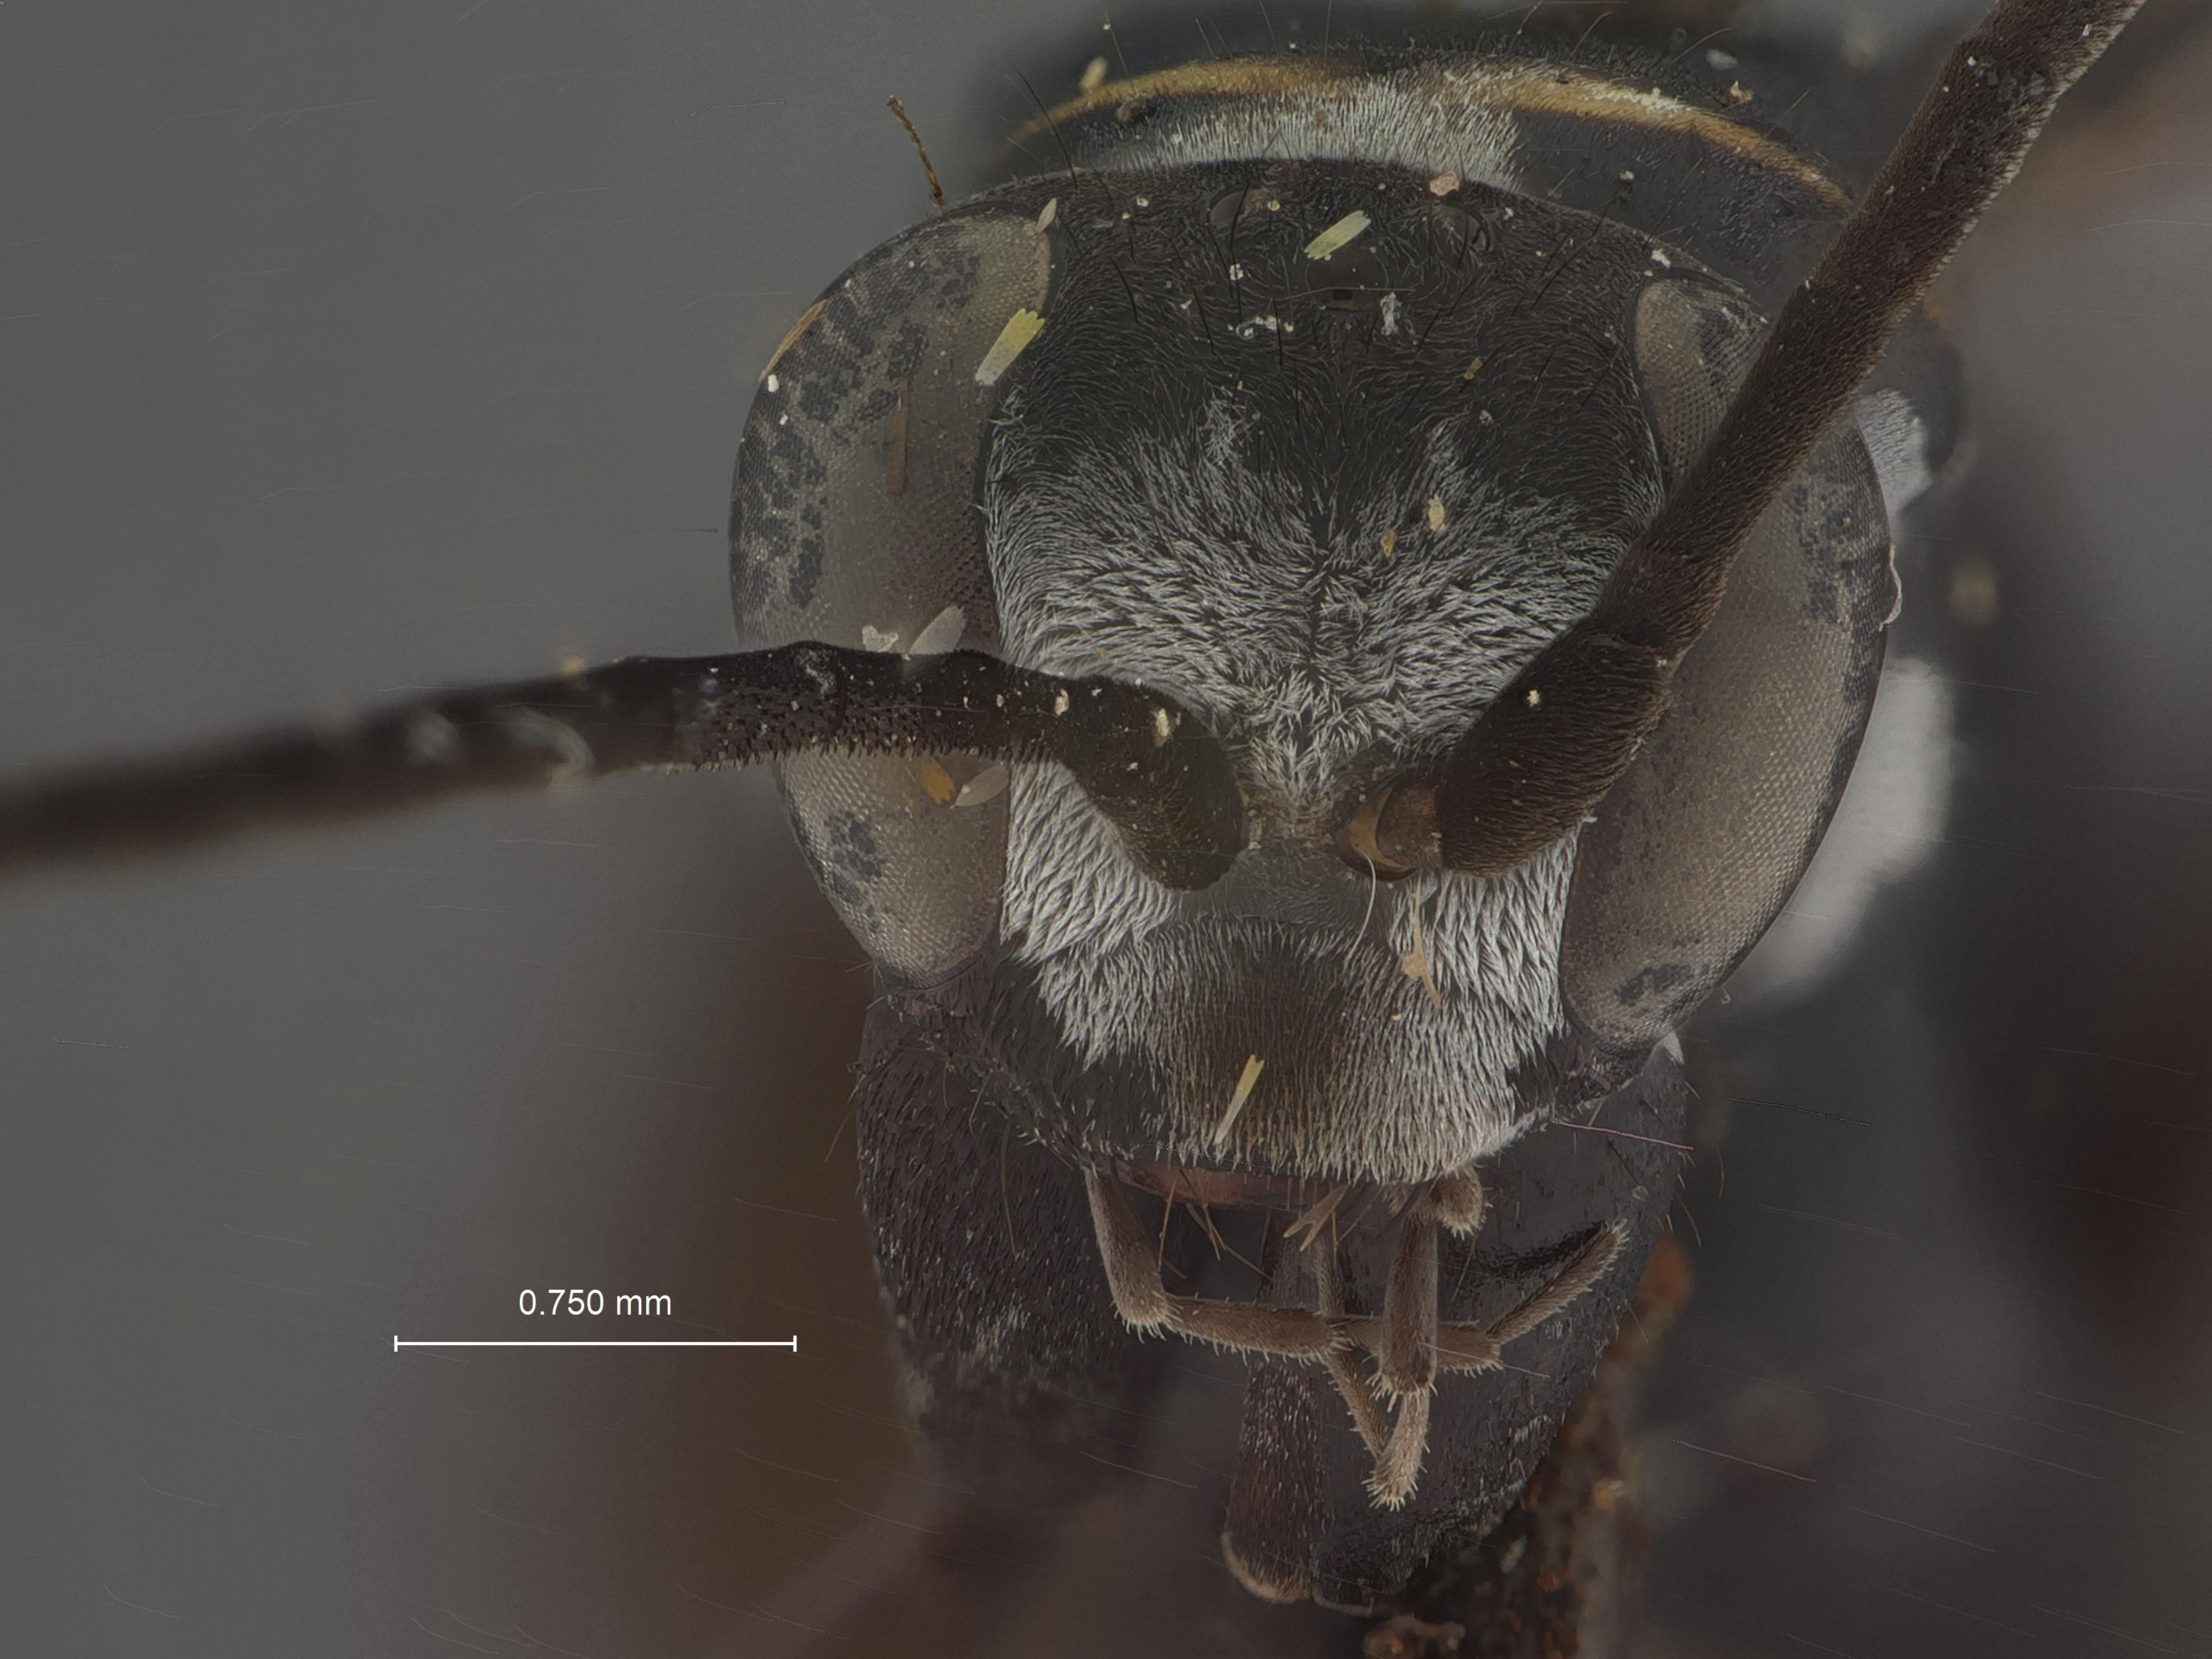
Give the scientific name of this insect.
Anoplius grandiflexionis
